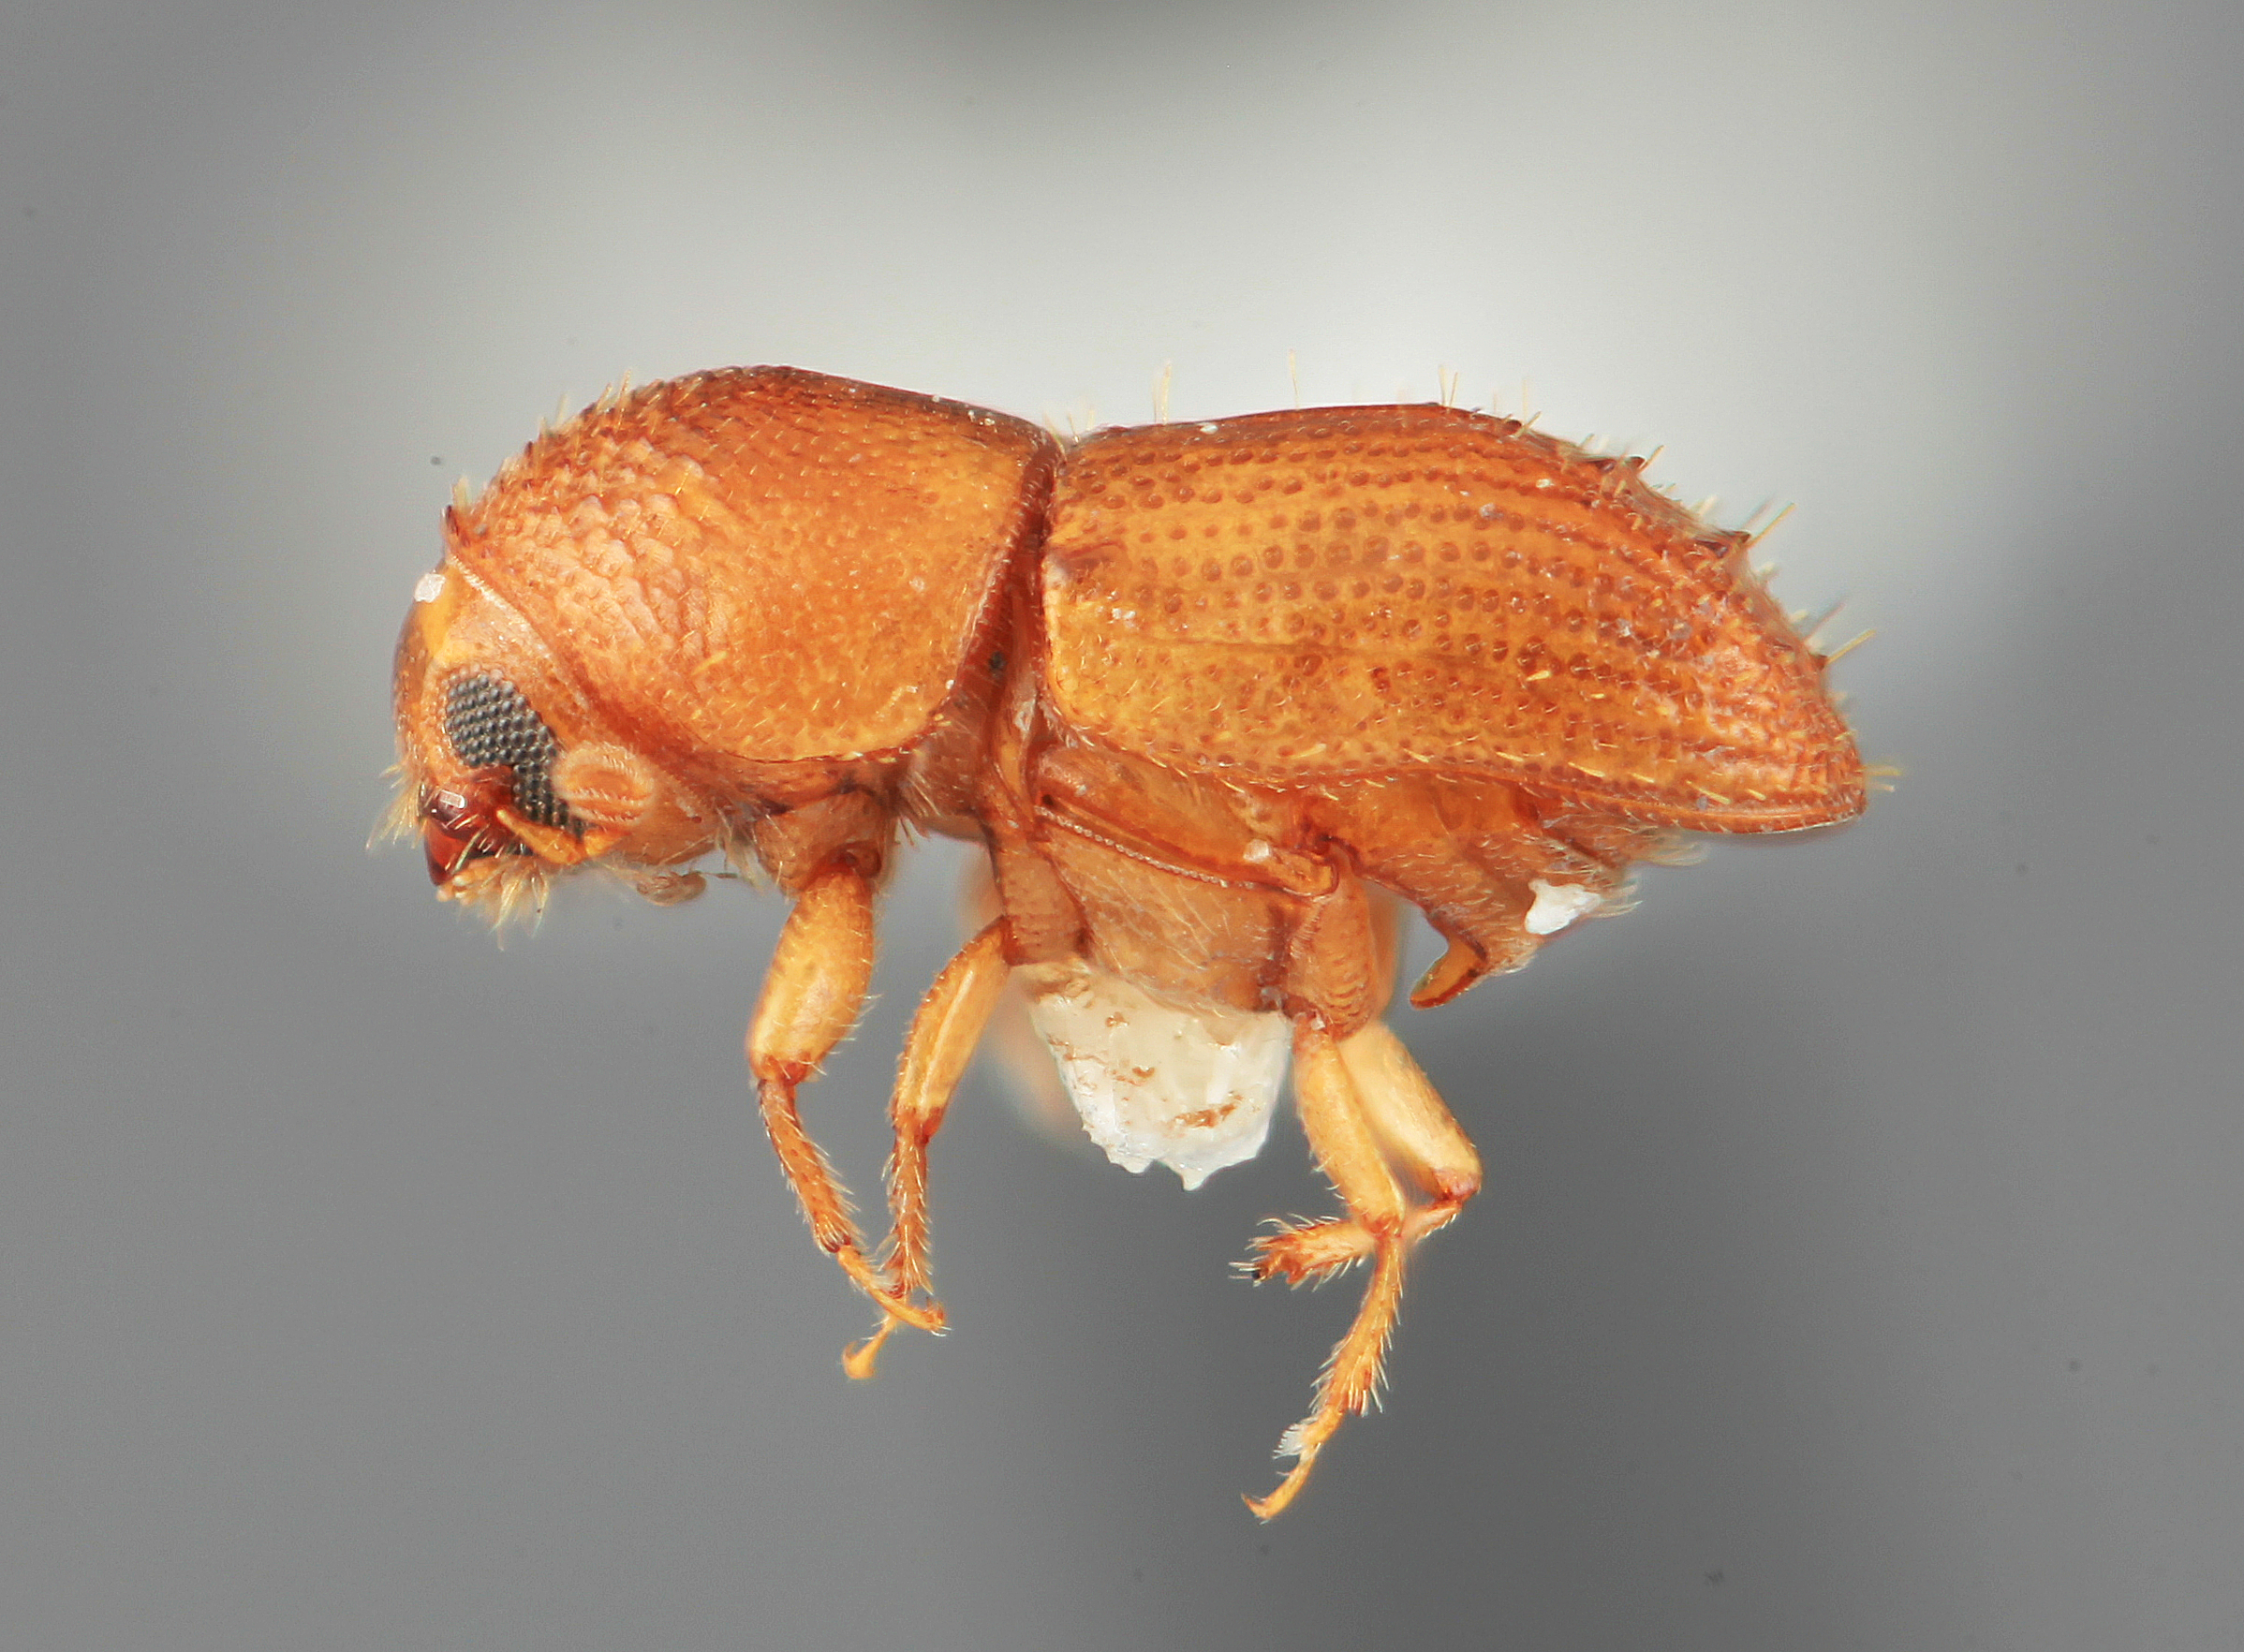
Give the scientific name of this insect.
Phelloterus anaxeus
